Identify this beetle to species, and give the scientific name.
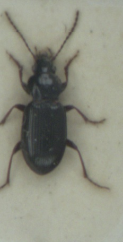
Pterostichus strenuus
